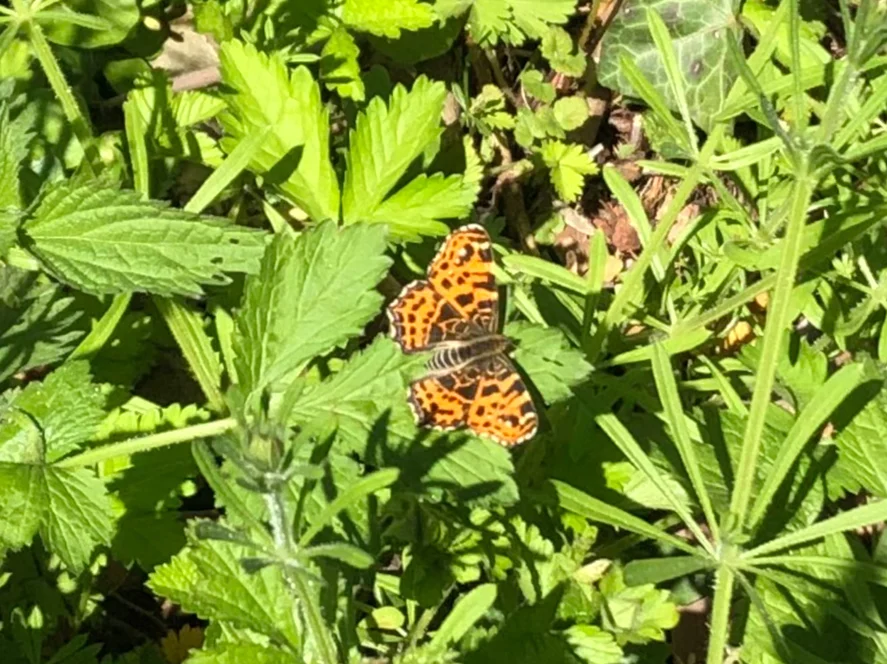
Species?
Araschnia levana
